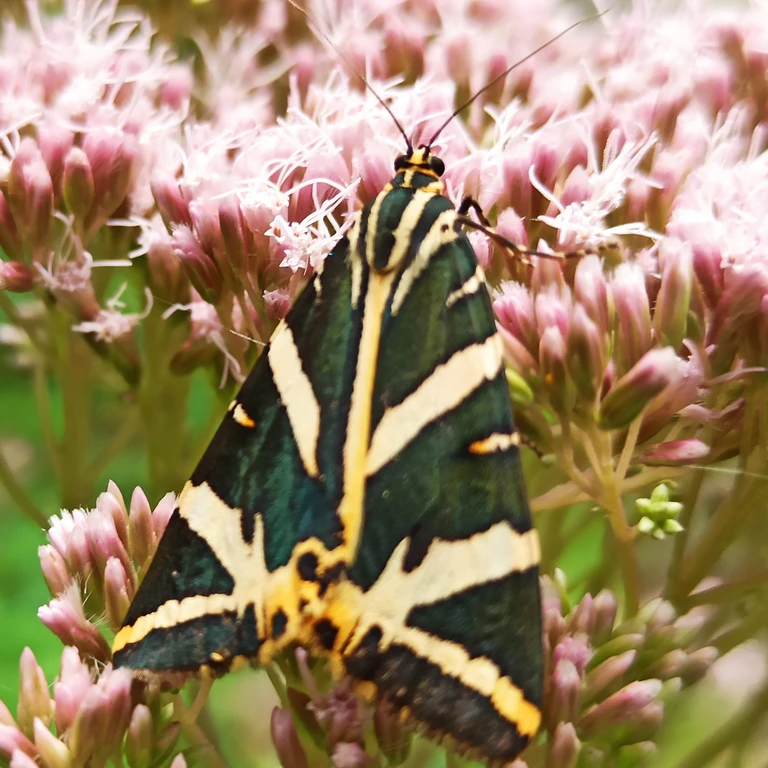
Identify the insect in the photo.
Euplagia quadripunctaria
